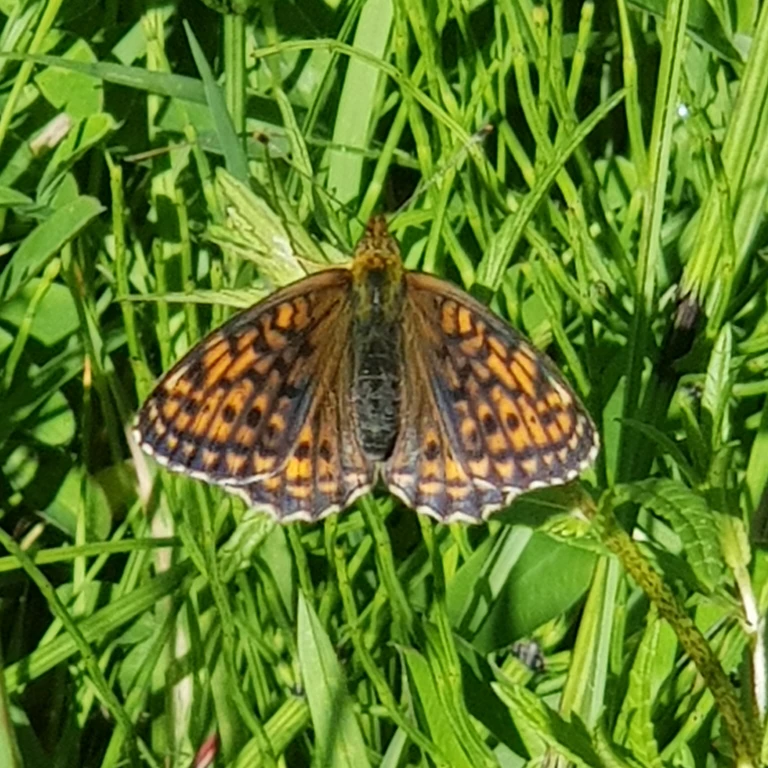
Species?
Brenthis ino
